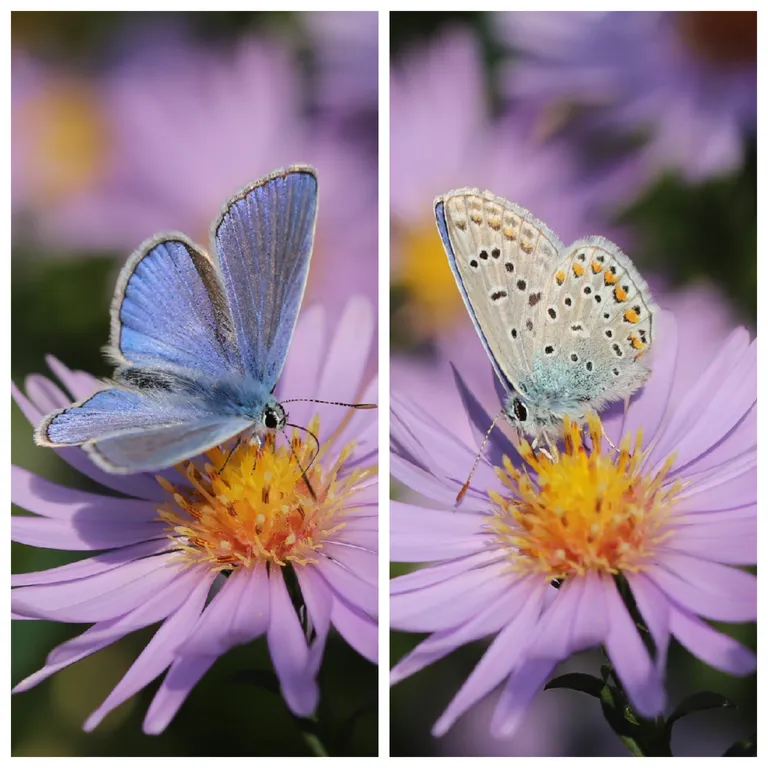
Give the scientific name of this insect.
Polyommatus icarus
